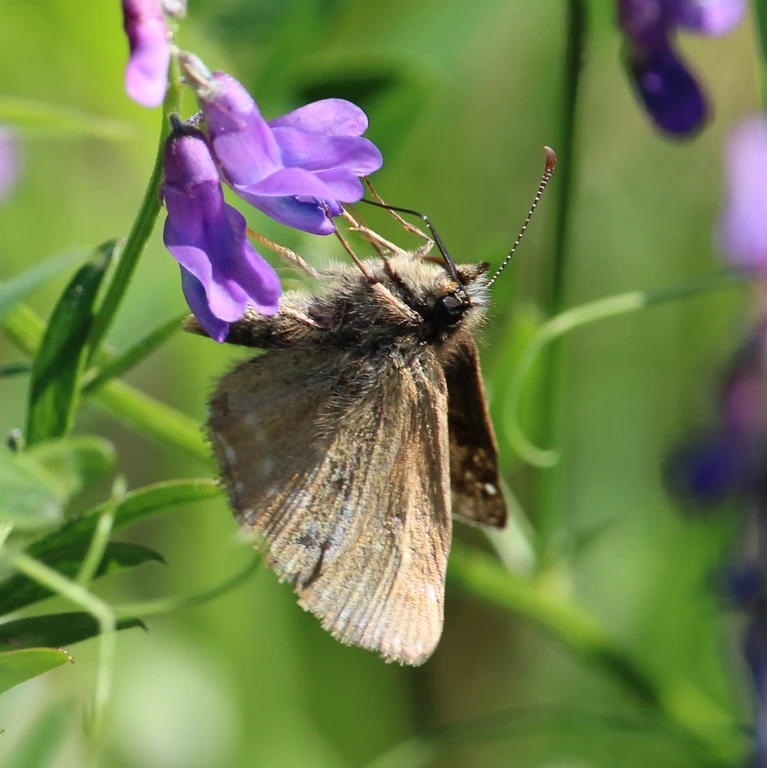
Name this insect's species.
Erynnis tages
